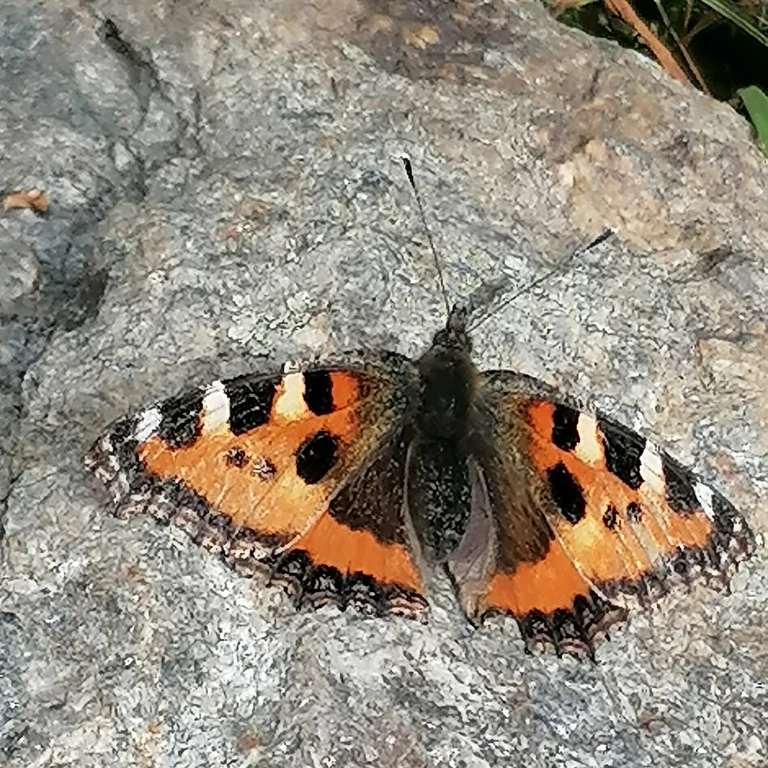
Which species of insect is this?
Aglais urticae
